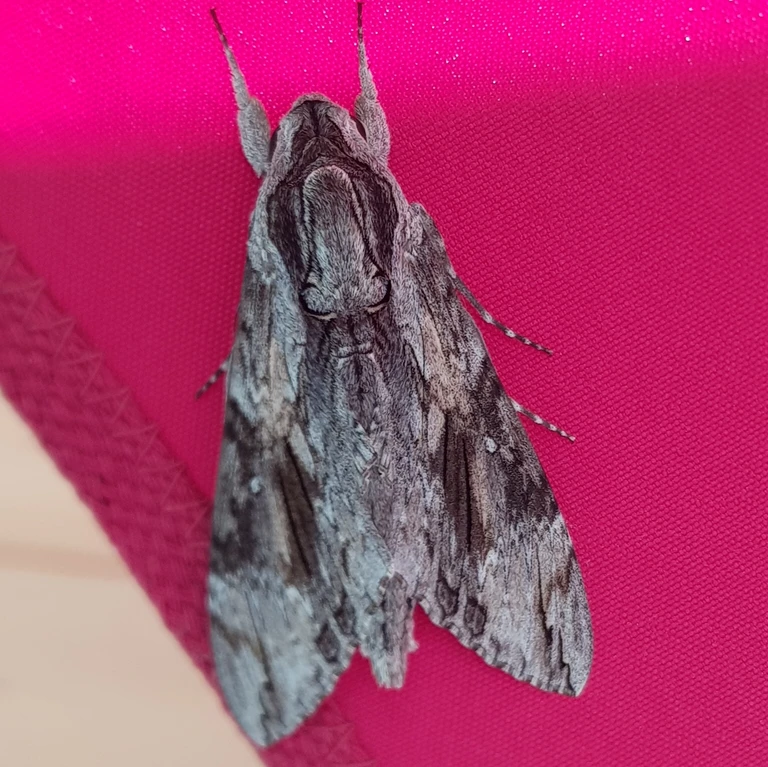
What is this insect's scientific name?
Agrius convolvuli
